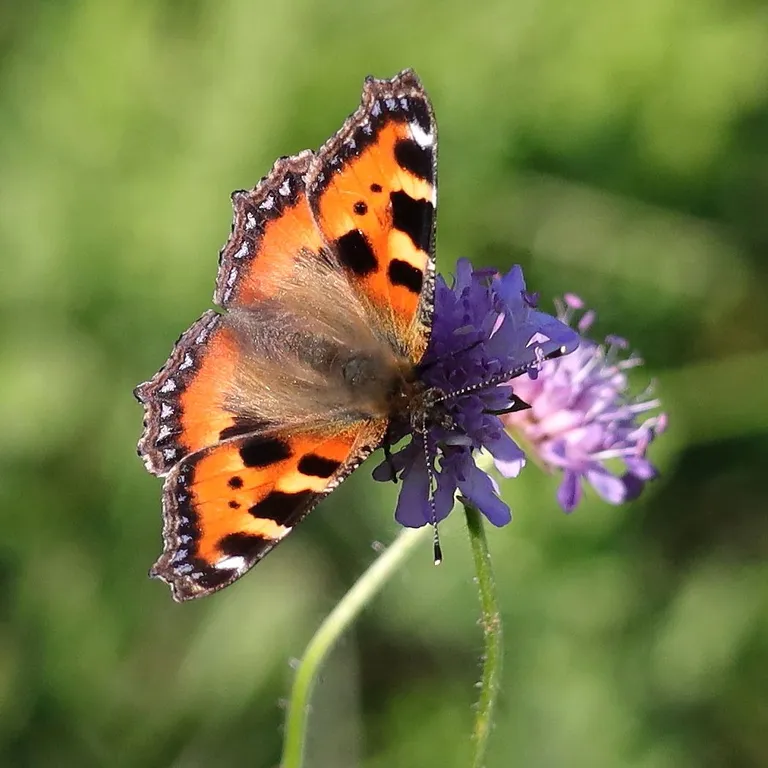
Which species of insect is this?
Aglais urticae
